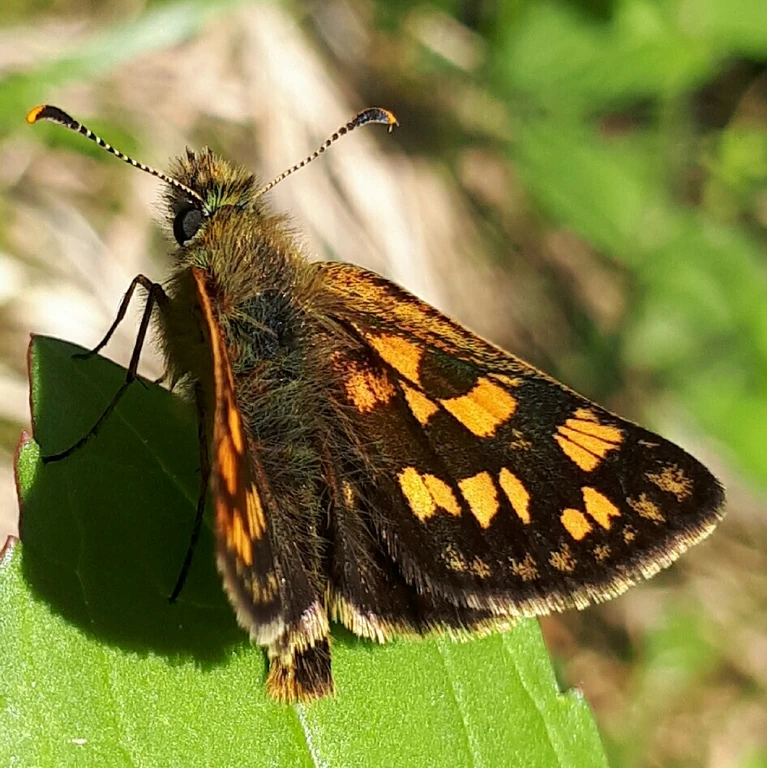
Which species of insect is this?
Carterocephalus palaemon
